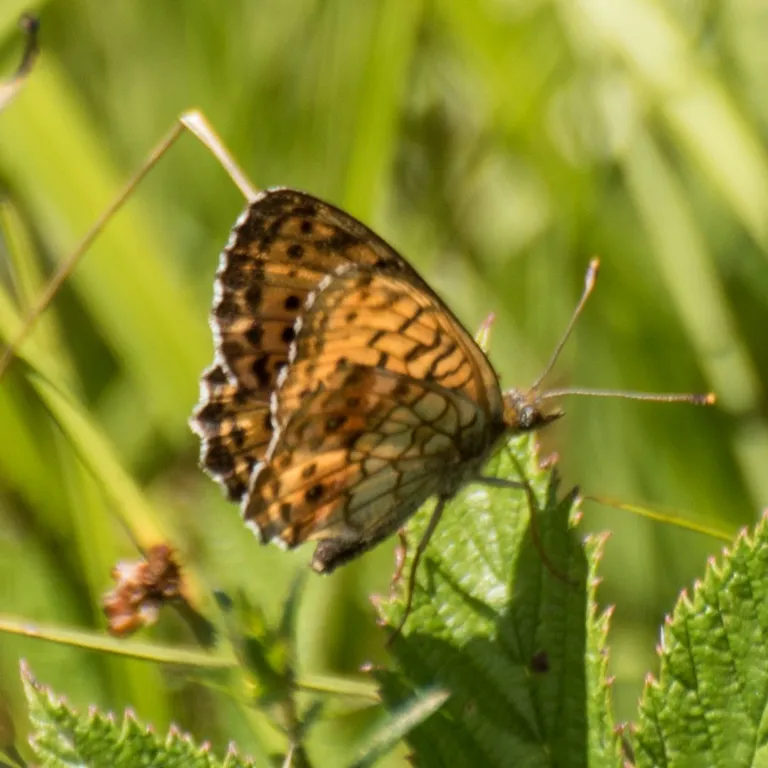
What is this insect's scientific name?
Brenthis ino
